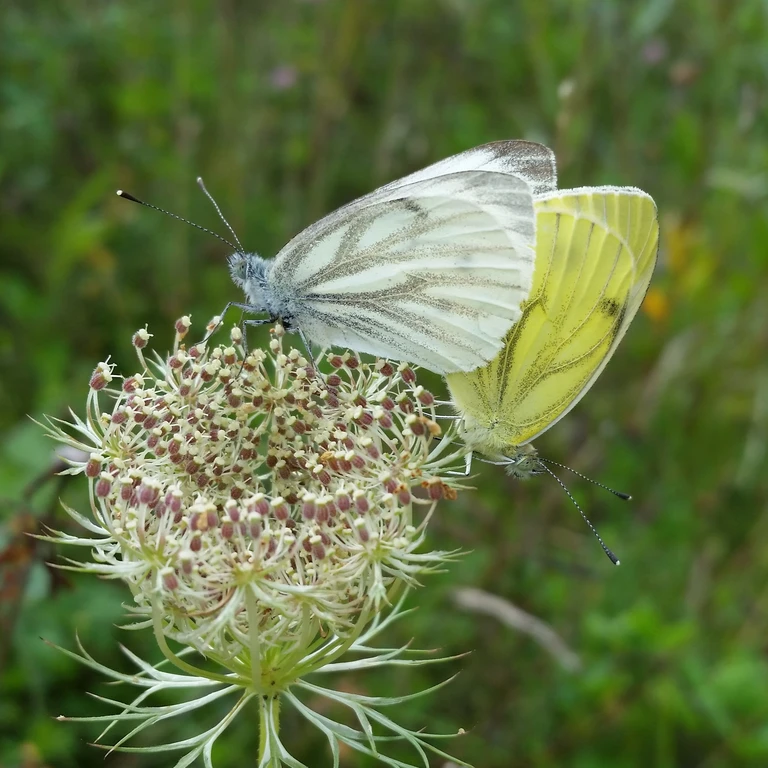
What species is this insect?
Pieris napi
